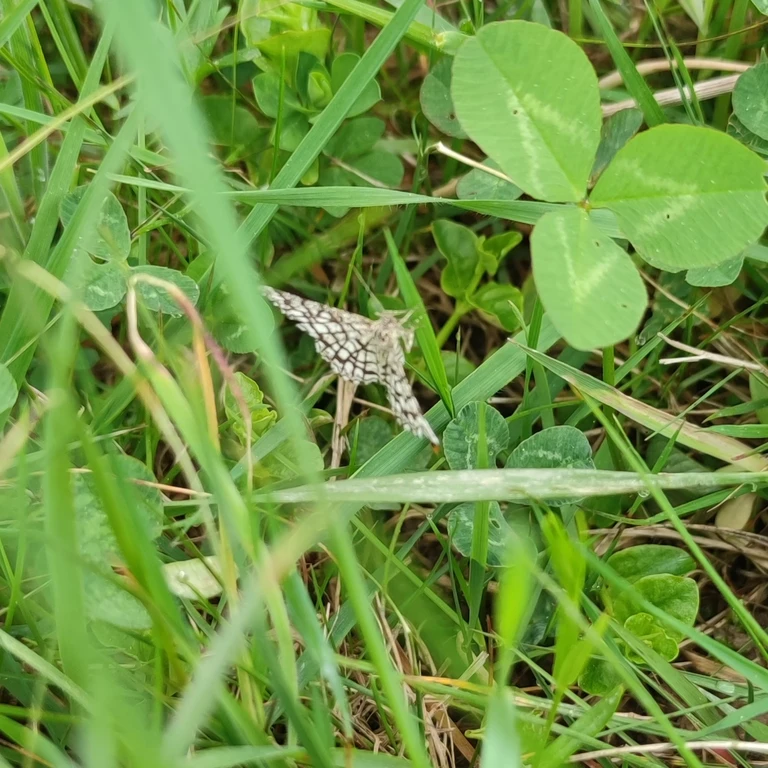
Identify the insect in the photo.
Chiasmia clathrata
